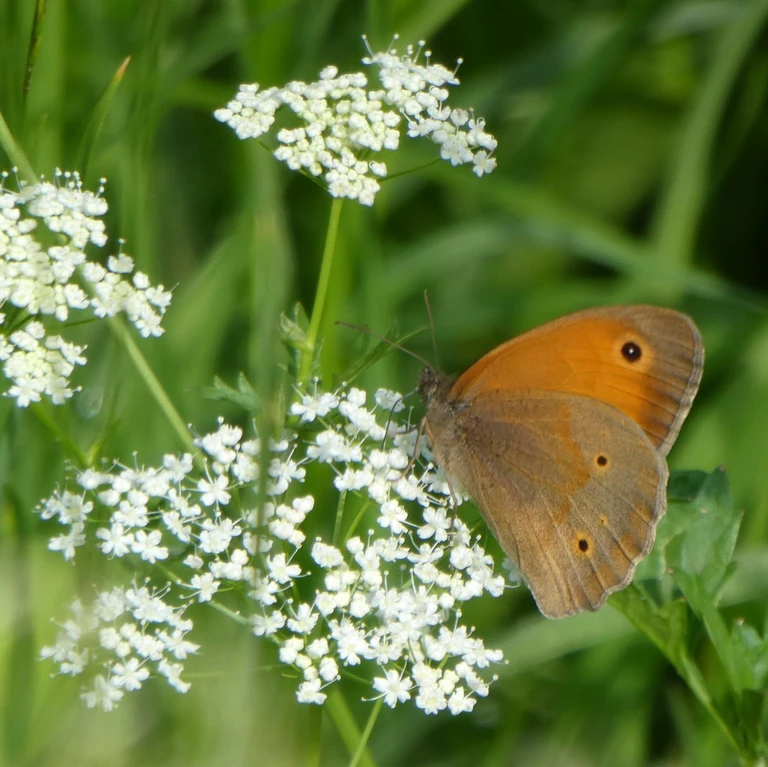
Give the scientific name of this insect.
Maniola jurtina
